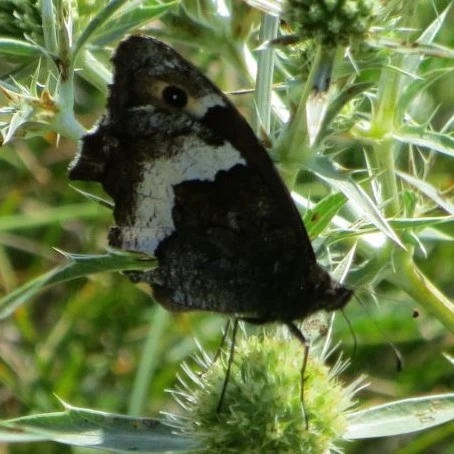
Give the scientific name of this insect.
Hipparchia alcyone
